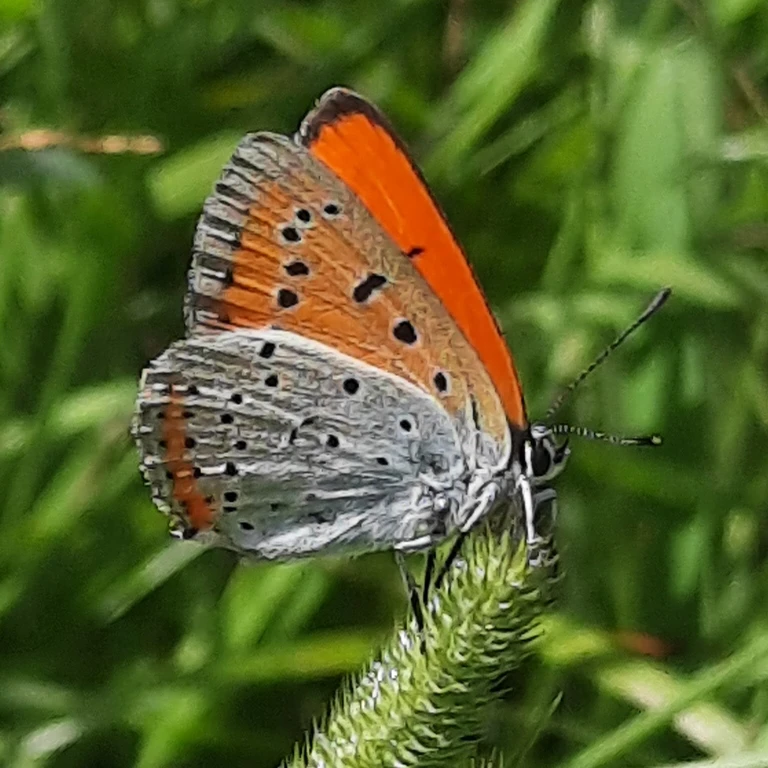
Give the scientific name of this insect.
Lycaena dispar
